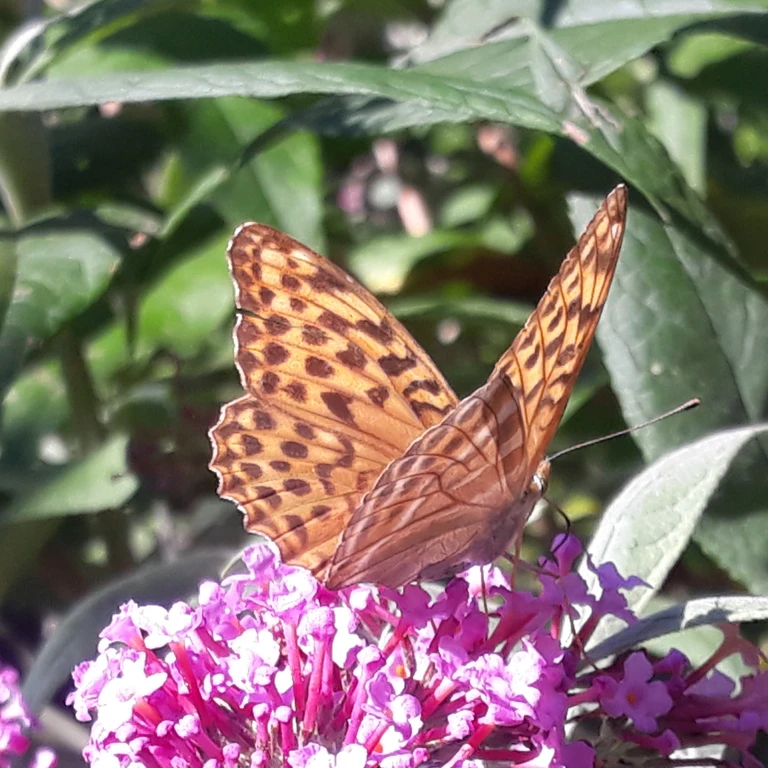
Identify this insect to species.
Argynnis paphia
